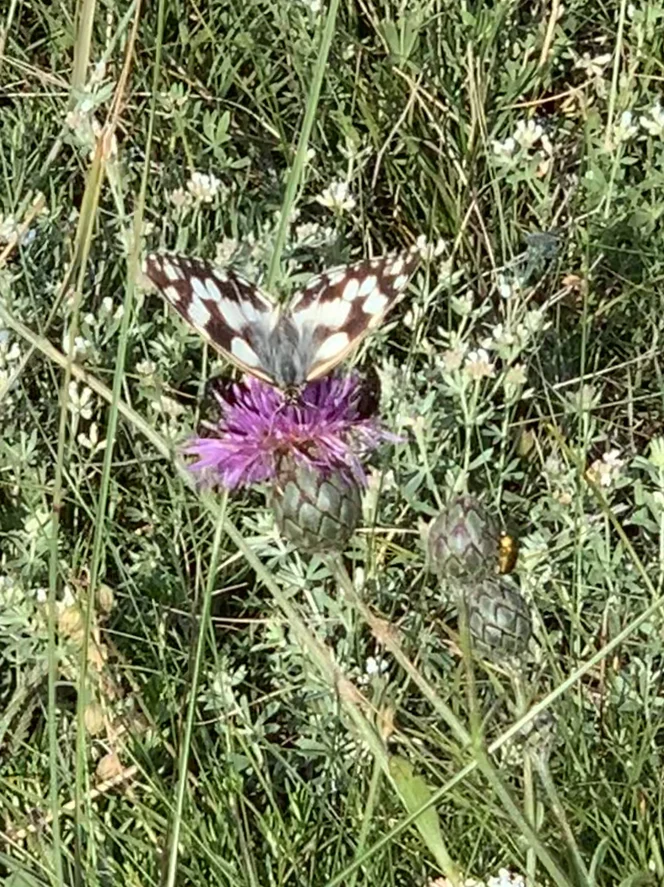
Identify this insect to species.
Melanargia galathea
